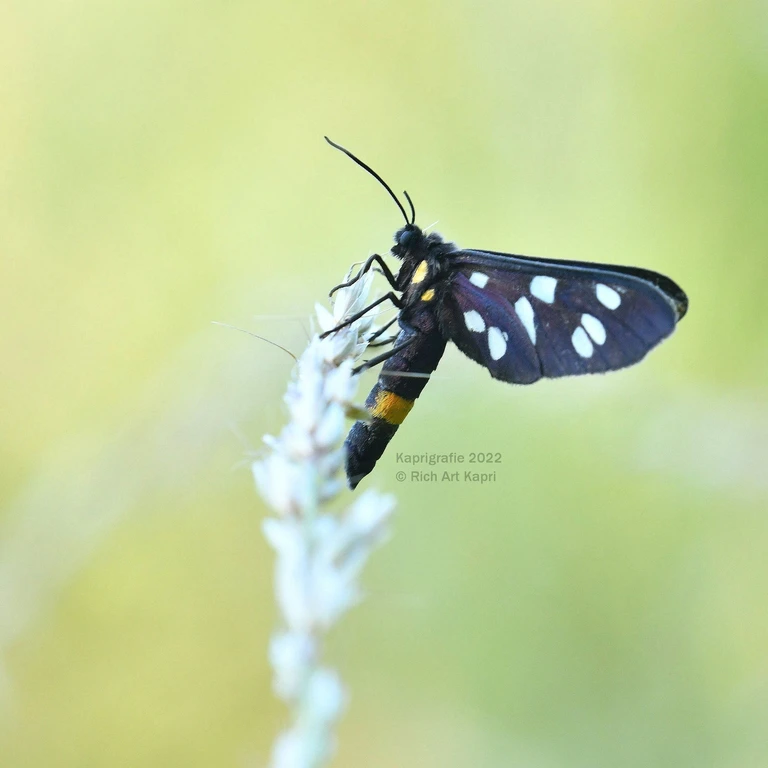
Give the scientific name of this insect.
Amata phegea
